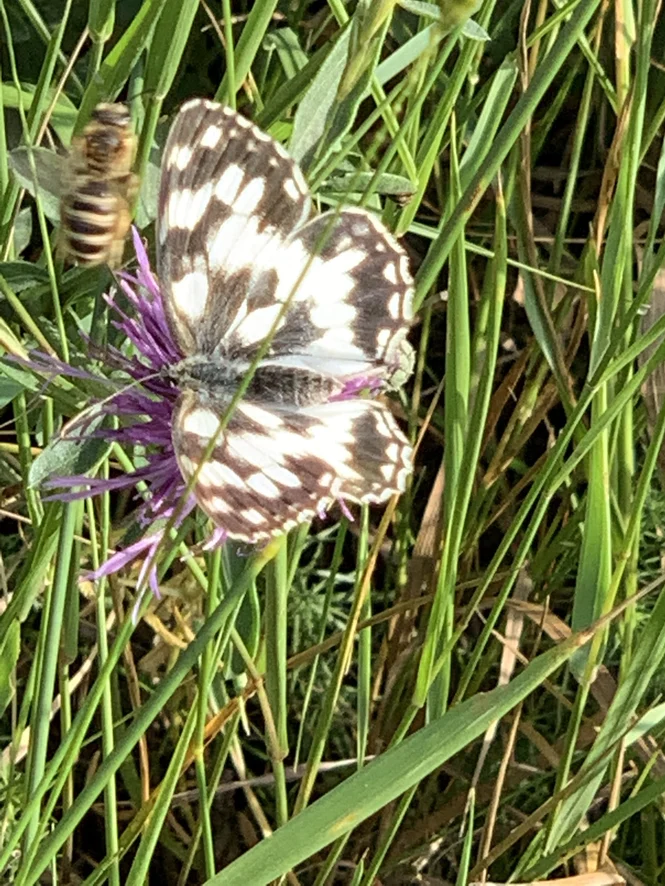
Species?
Melanargia galathea
